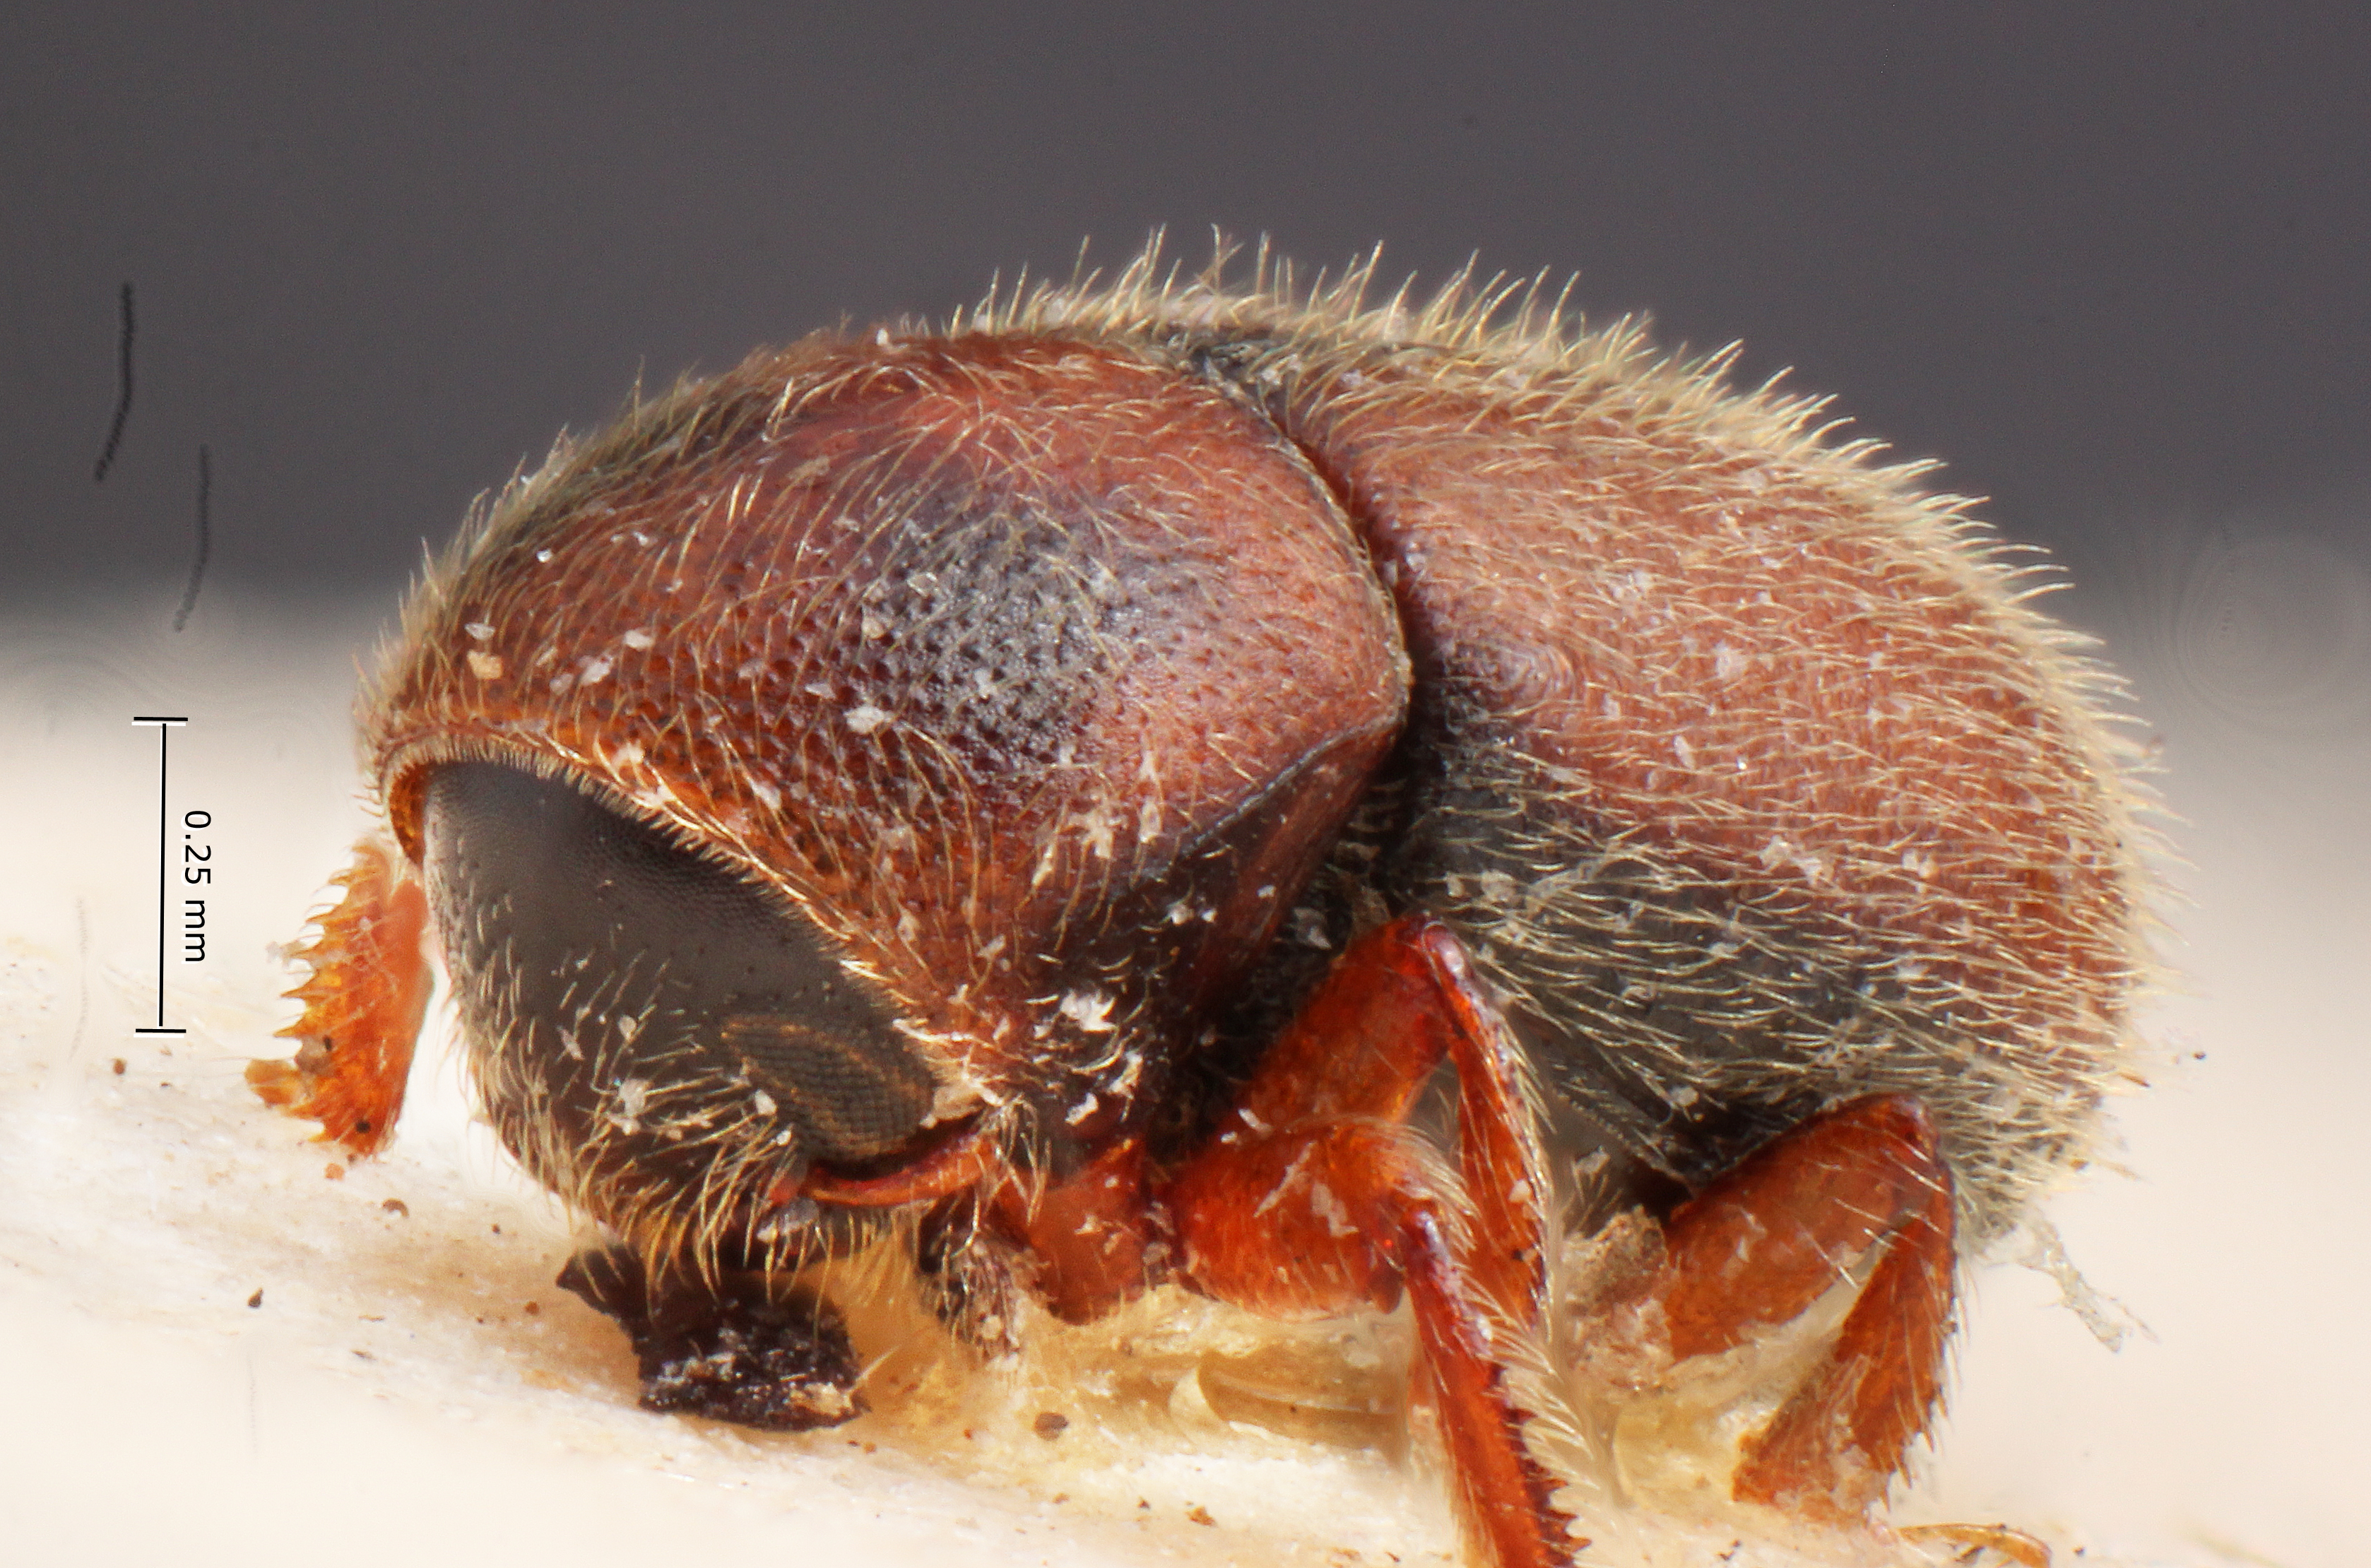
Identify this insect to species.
Hylocurosoma confusum
